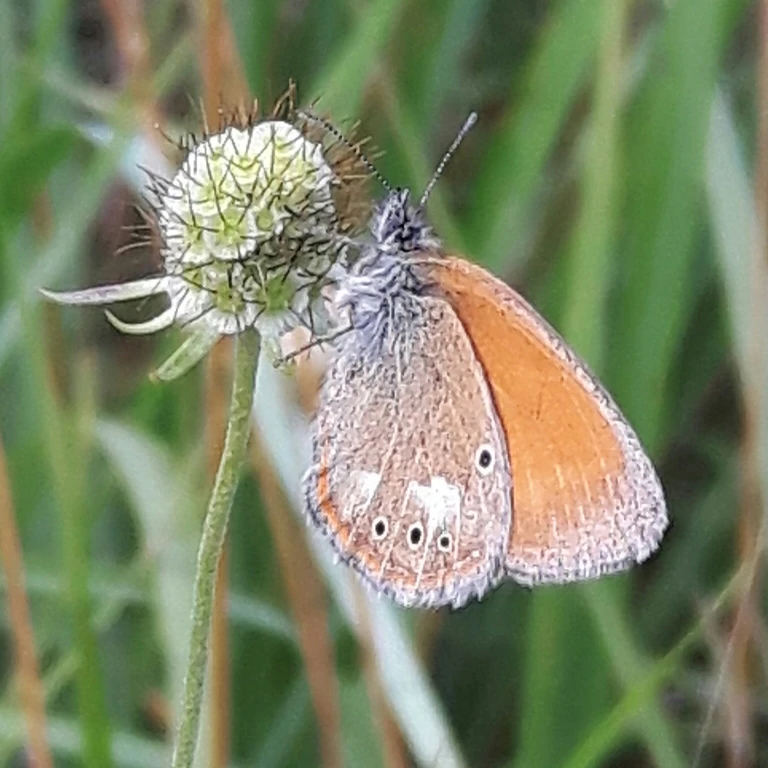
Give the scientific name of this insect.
Coenonympha glycerion (also Coenonympha iphis)
